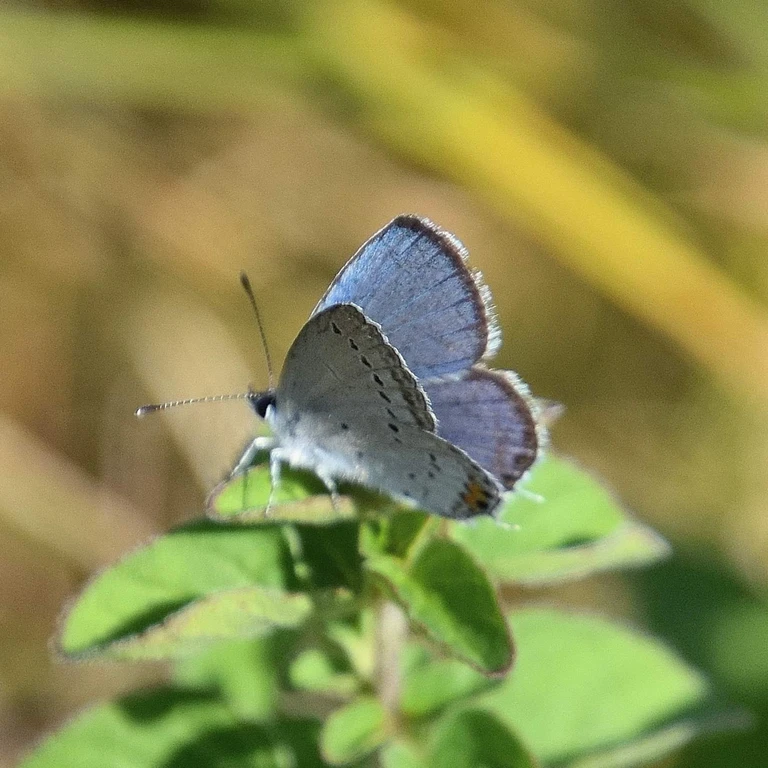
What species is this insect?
Cupido argiades (also Elkalyce argiades)
